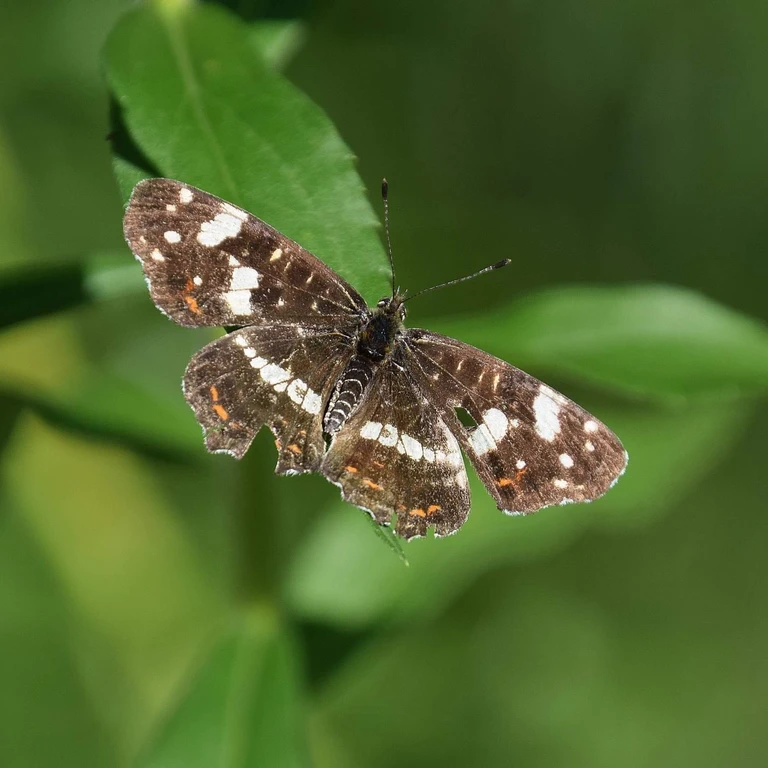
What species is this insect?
Araschnia levana
